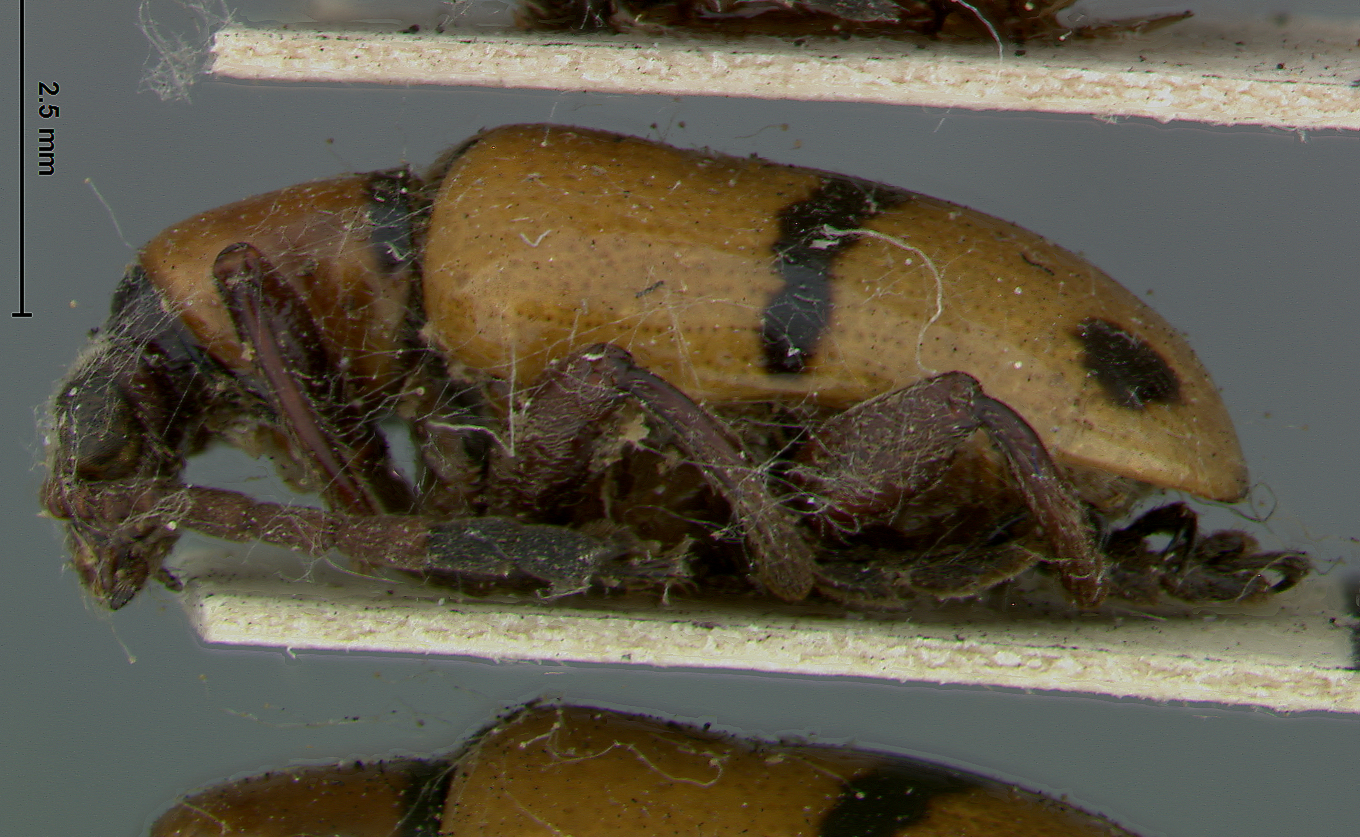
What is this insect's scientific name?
Crioceris fasciatipennis
